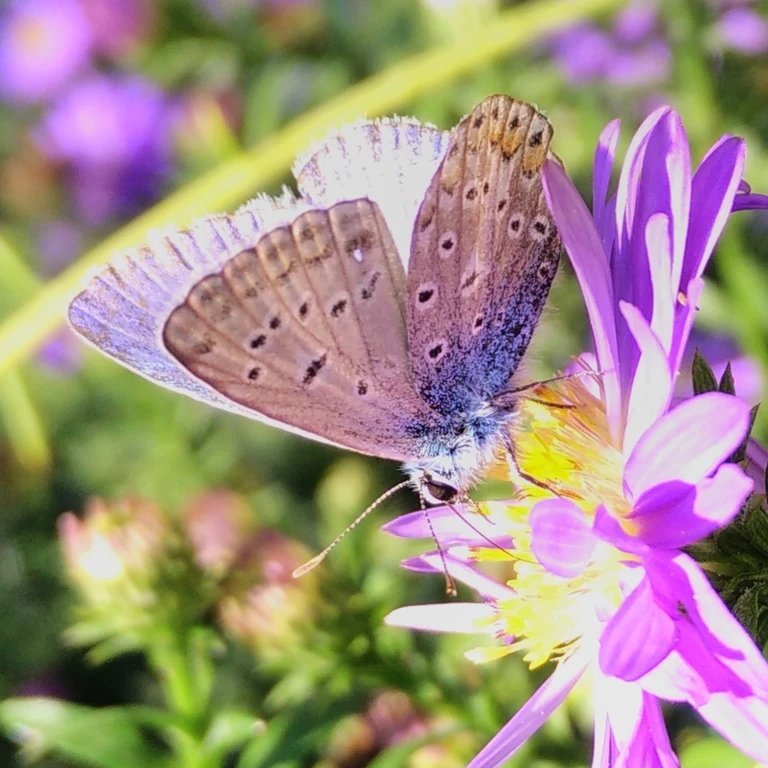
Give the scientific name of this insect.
Polyommatus icarus
